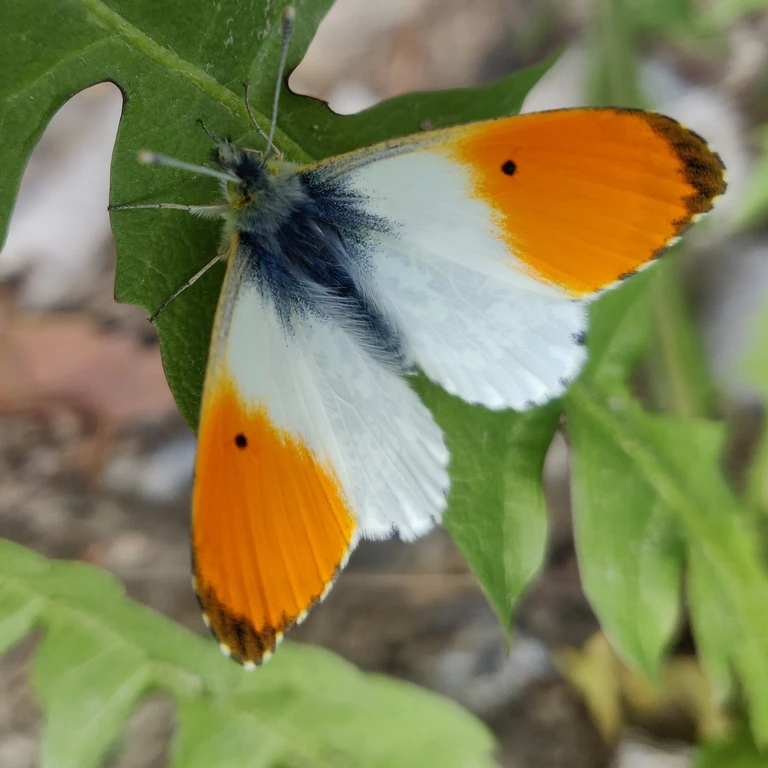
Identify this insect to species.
Anthocharis cardamines
